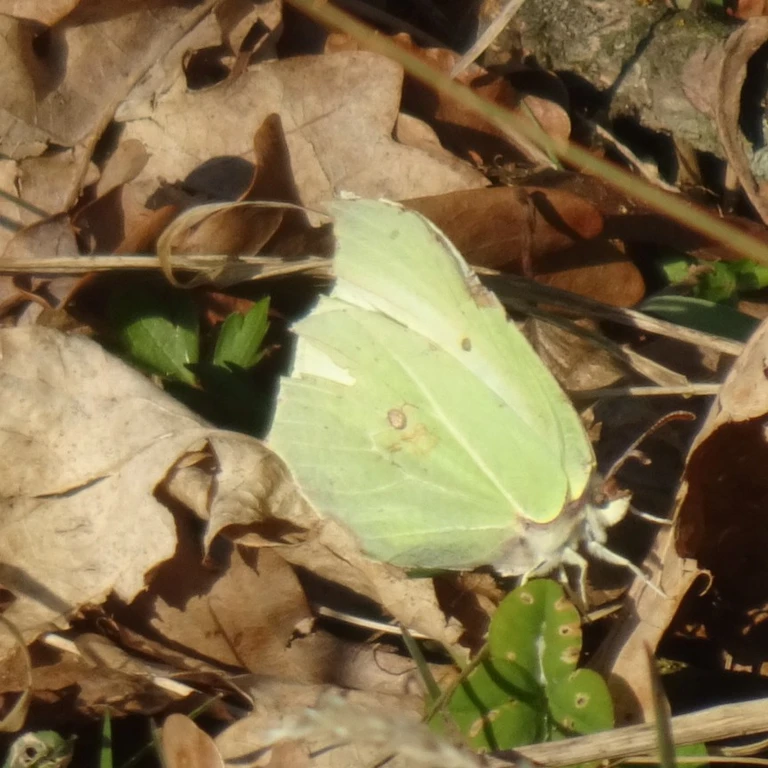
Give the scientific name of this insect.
Gonepteryx rhamni
